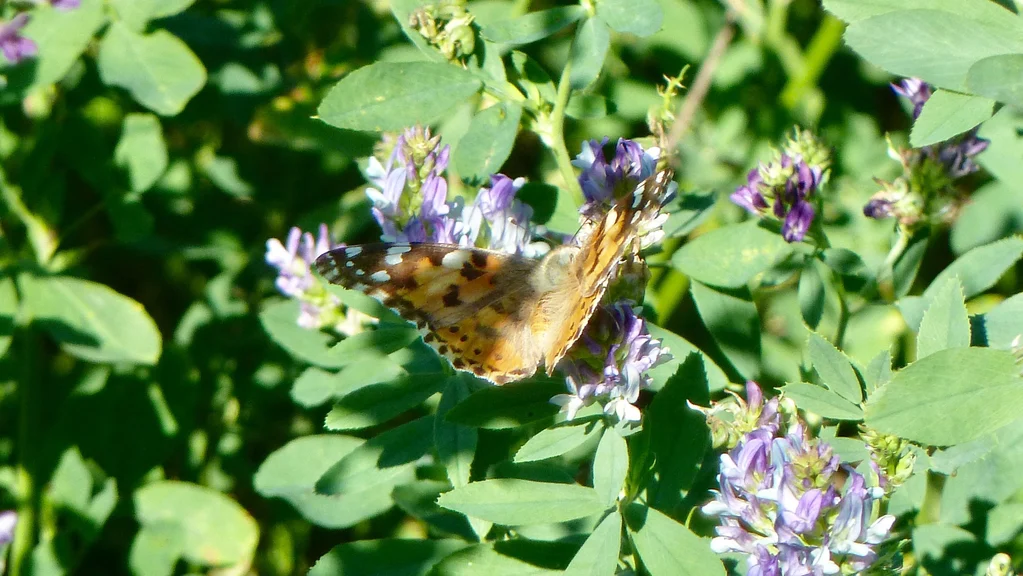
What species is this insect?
Vanessa cardui
